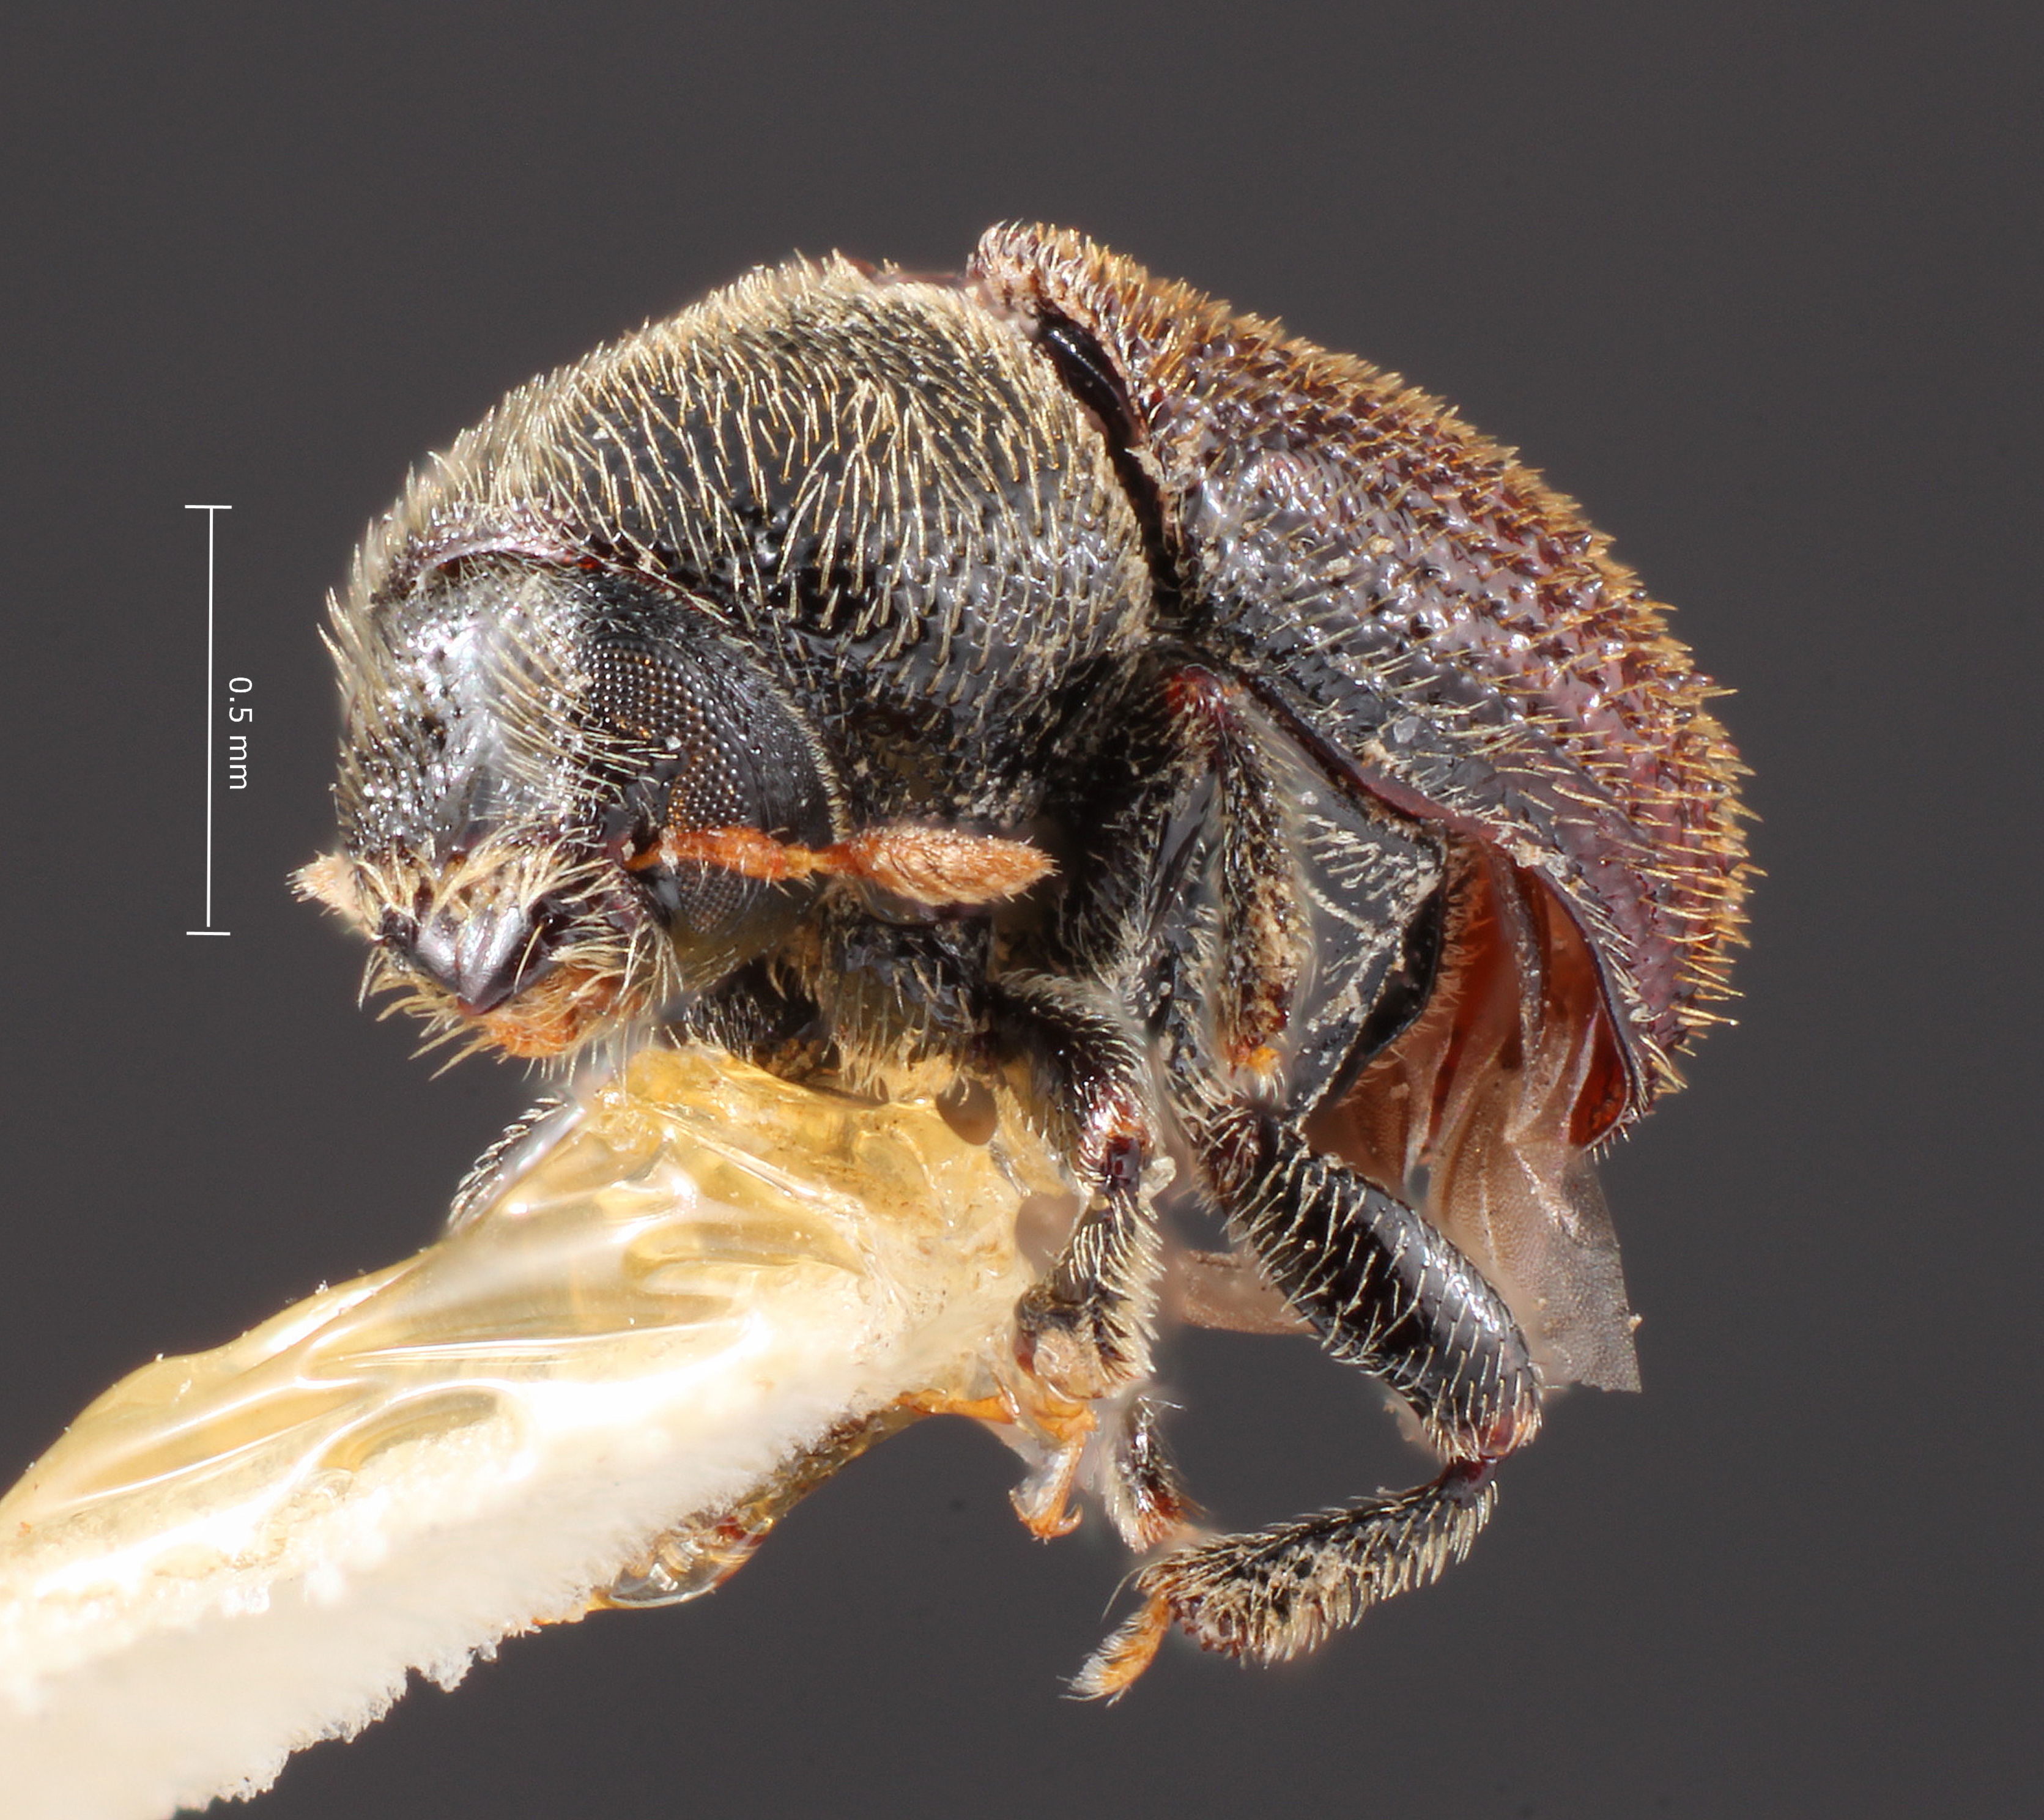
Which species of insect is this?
Phloeosinus frontalis
